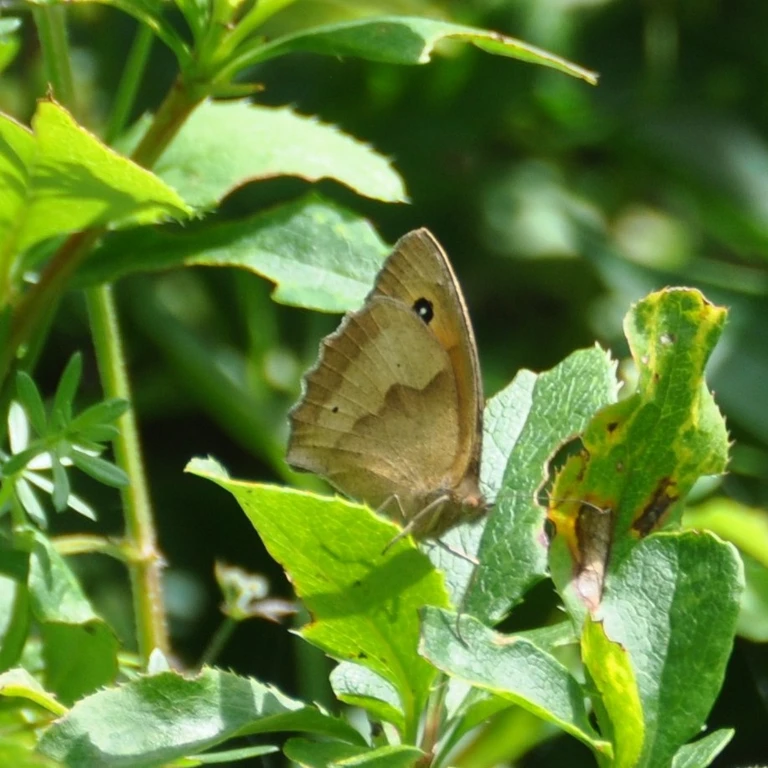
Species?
Maniola jurtina
